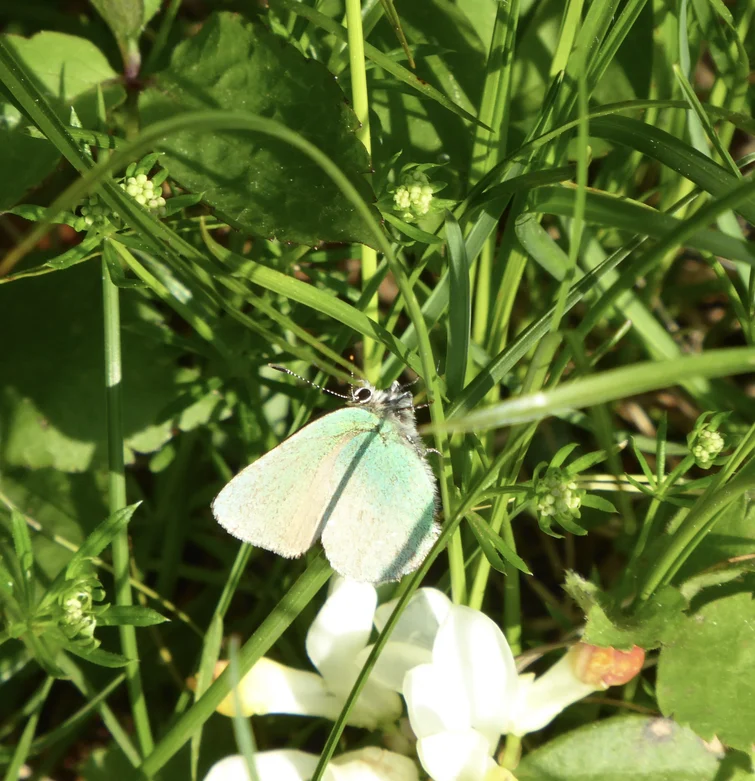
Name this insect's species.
Callophrys rubi
